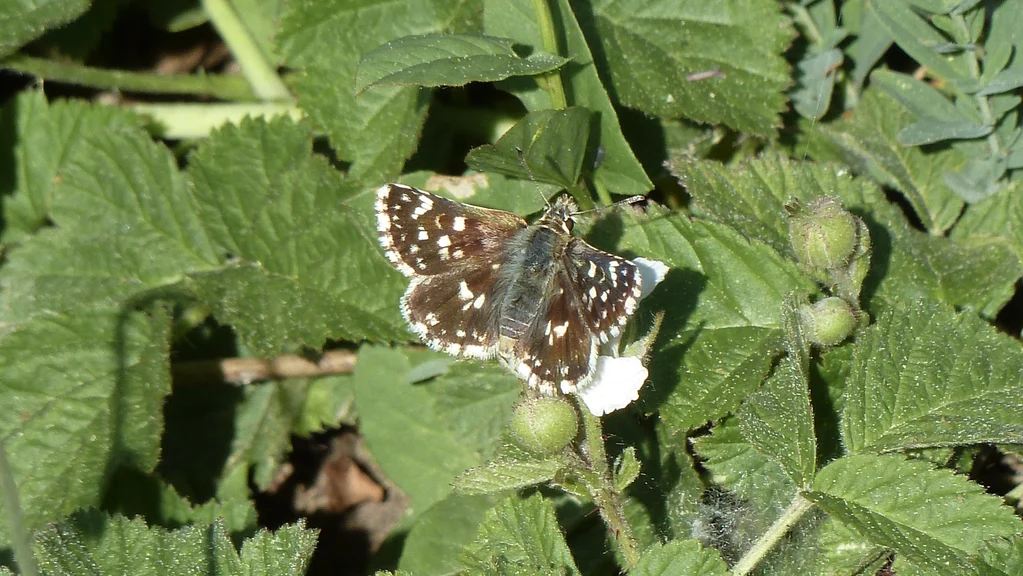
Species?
Spialia sertorius
